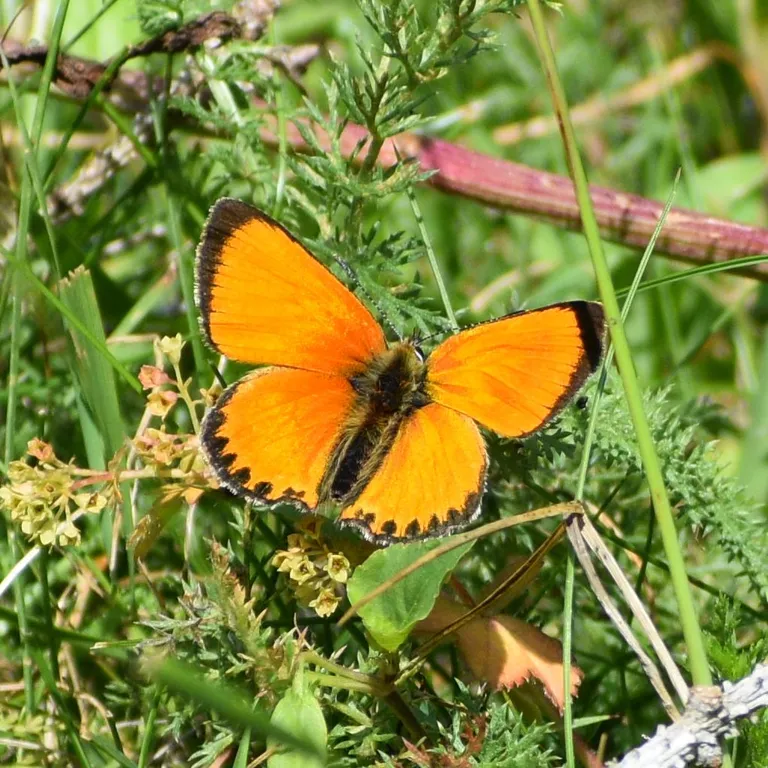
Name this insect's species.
Lycaena virgaureae
